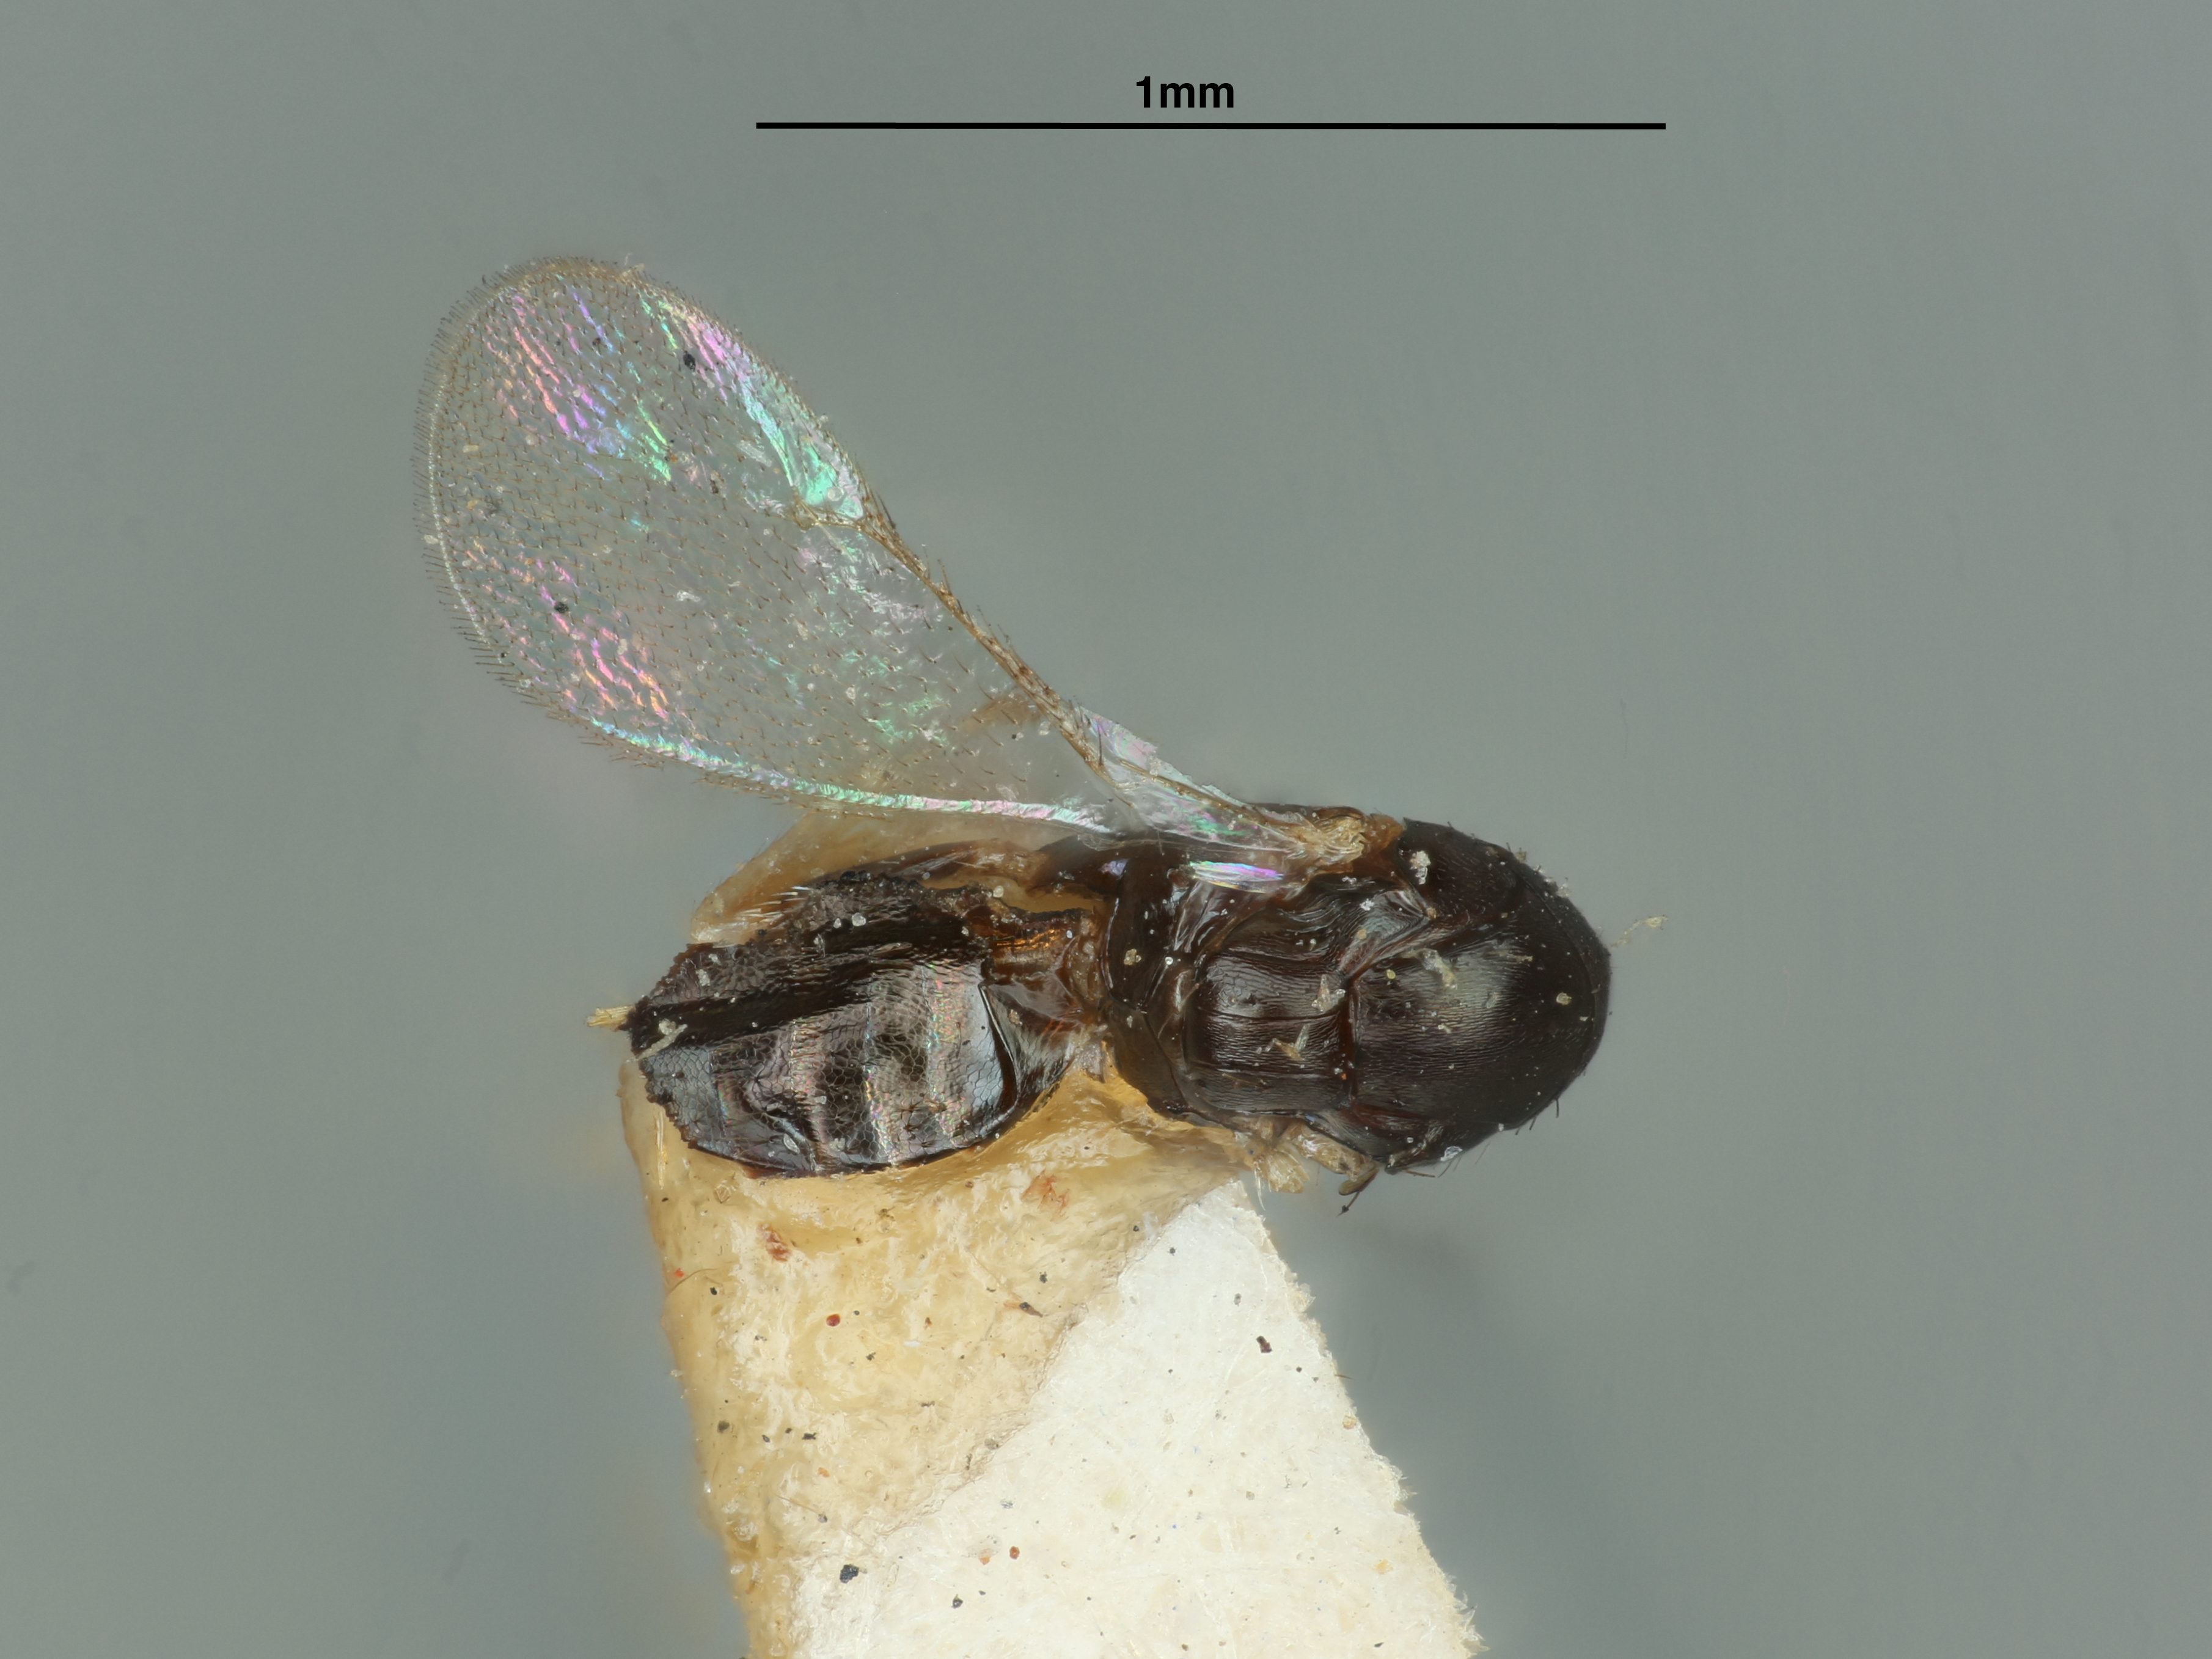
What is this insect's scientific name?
Tetrastichus rosae
